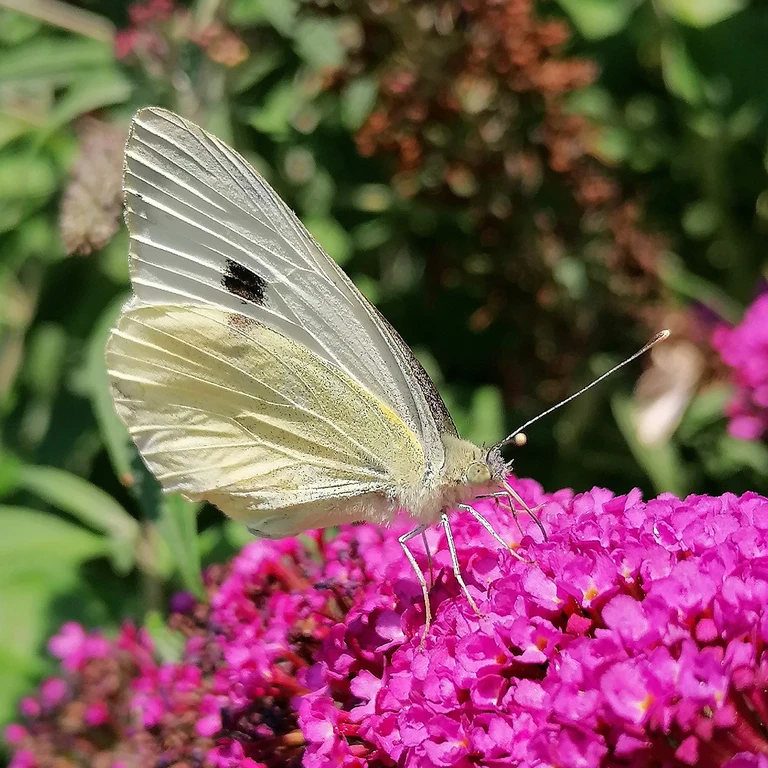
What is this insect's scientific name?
Pieris brassicae
